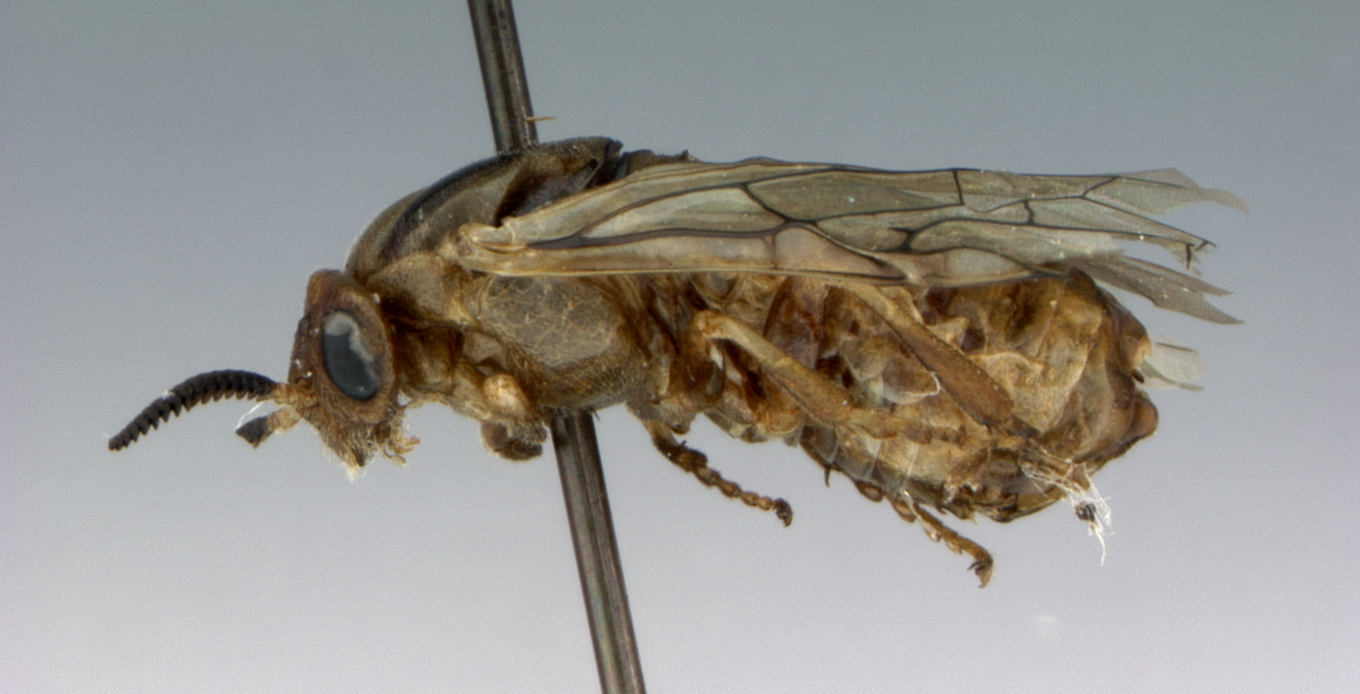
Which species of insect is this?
Neodiprion merkeli
